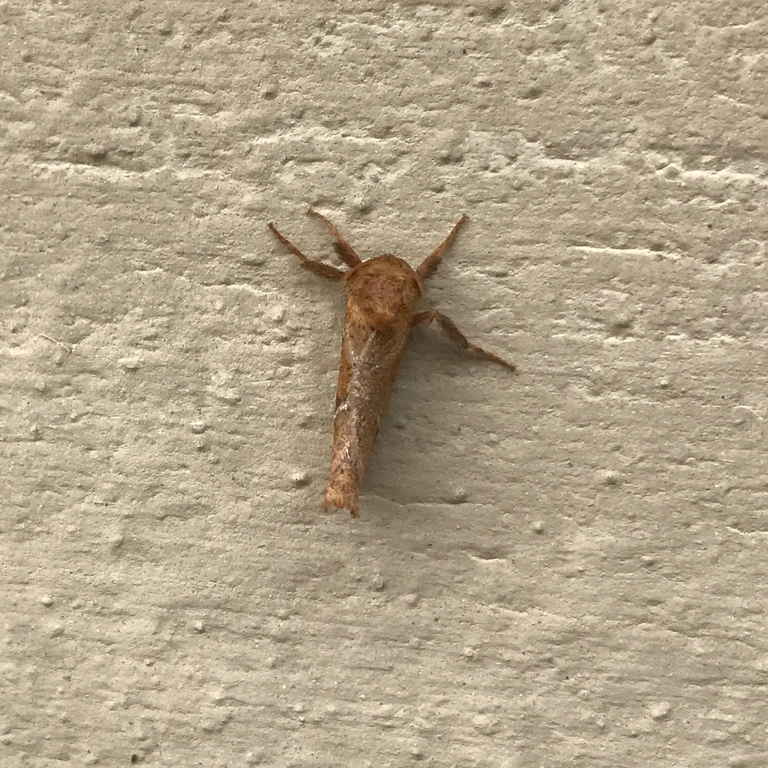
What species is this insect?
Triodia sylvina
